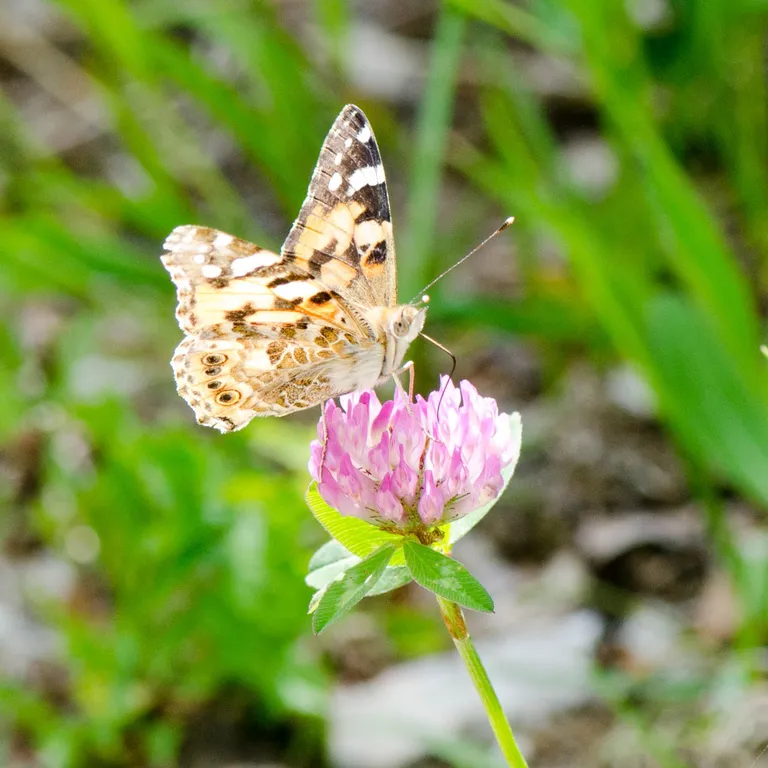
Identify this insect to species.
Vanessa cardui
